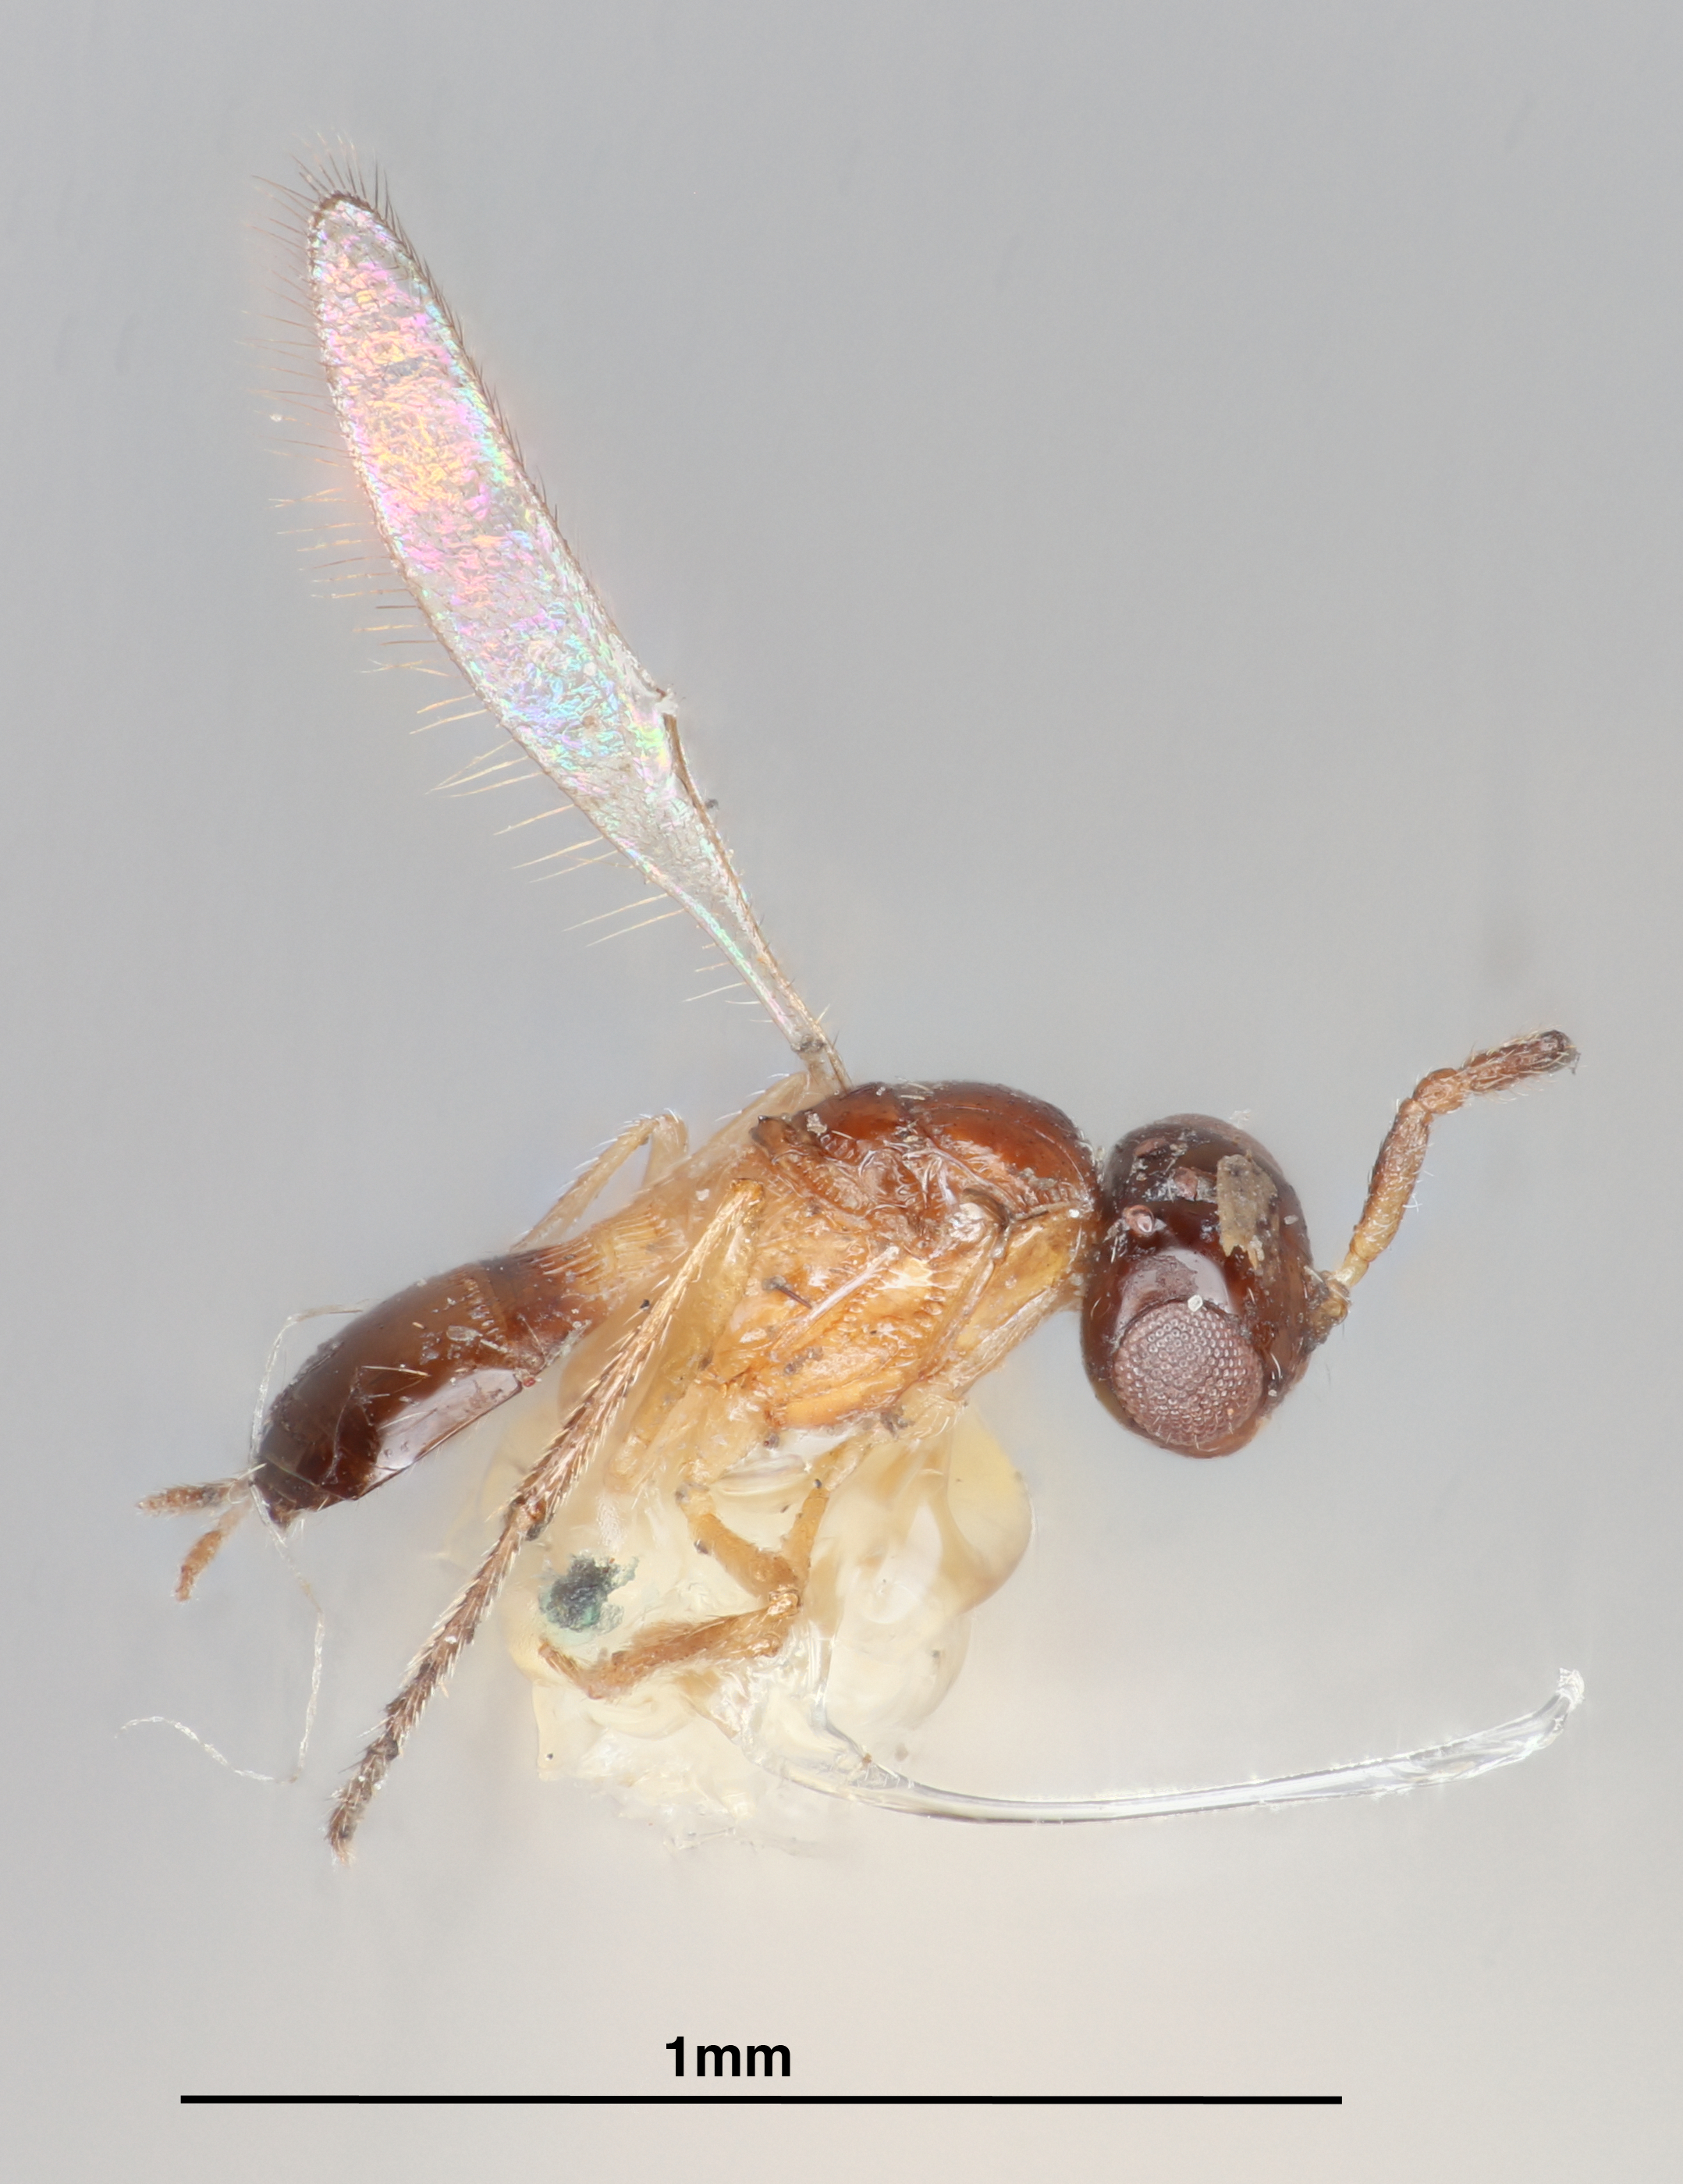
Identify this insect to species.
Trisacantha atturensis
